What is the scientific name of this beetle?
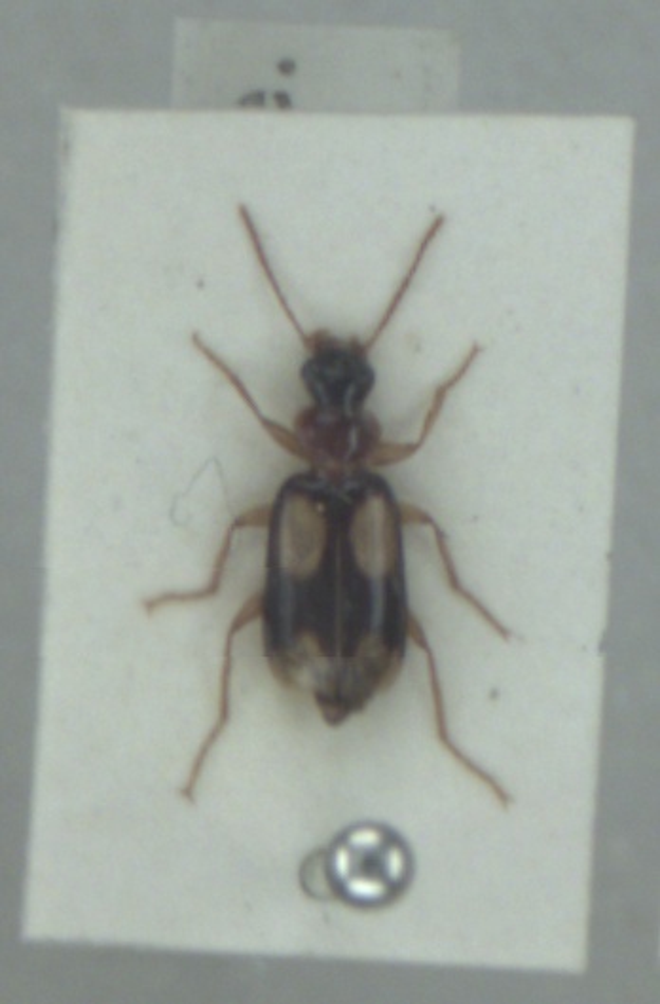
Dromius quadrimaculatus
